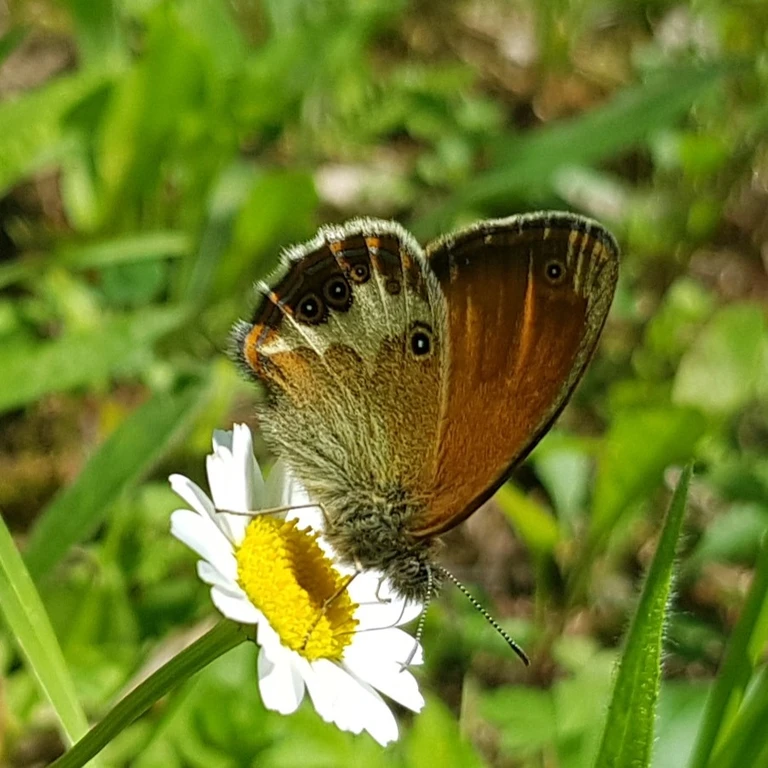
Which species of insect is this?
Coenonympha arcania
